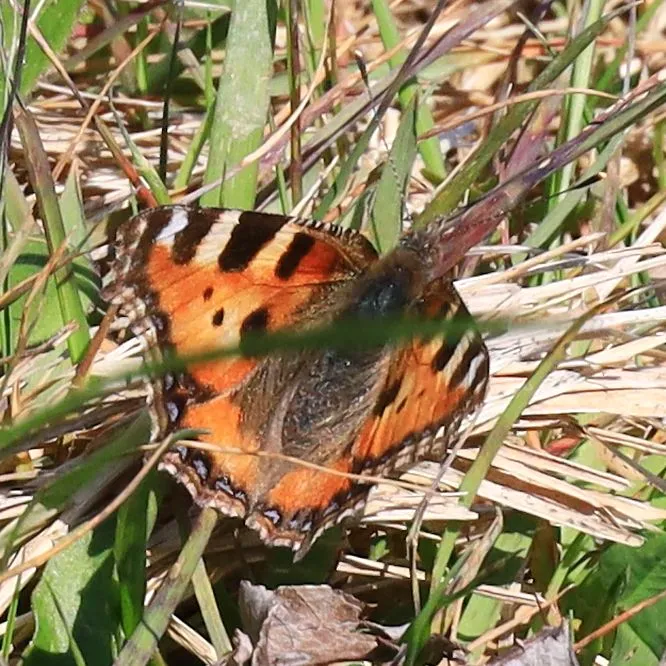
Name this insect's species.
Aglais urticae
